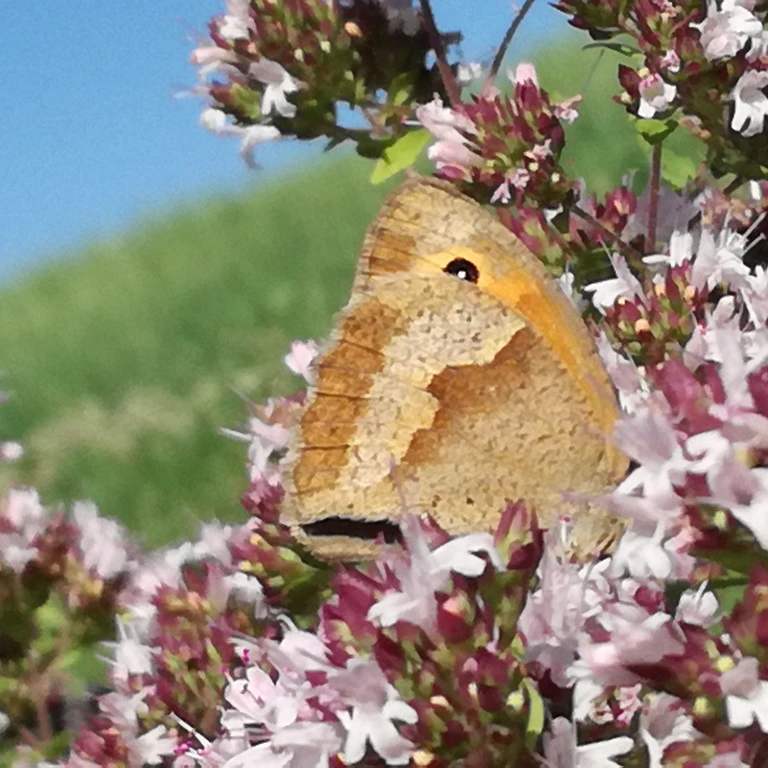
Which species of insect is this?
Maniola jurtina
